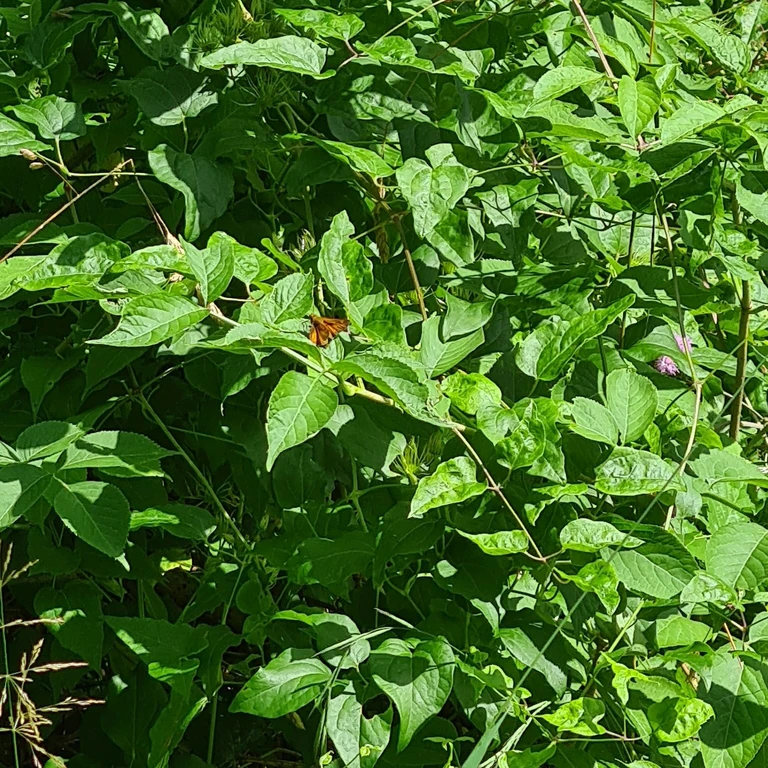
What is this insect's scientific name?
Ochlodes sylvanus (also Ochlodes venata)
